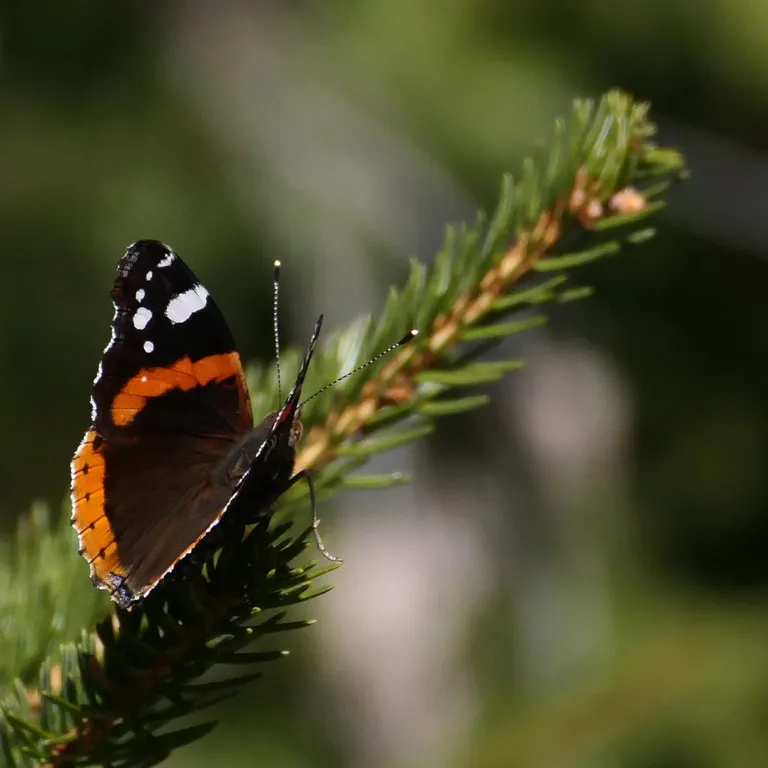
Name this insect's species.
Vanessa atalanta
